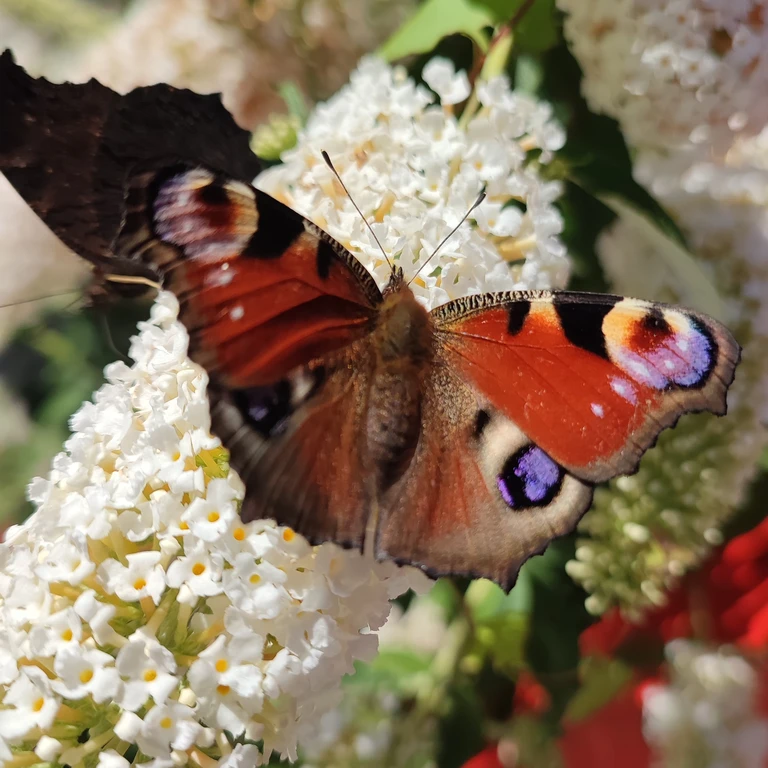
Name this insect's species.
Aglais io
